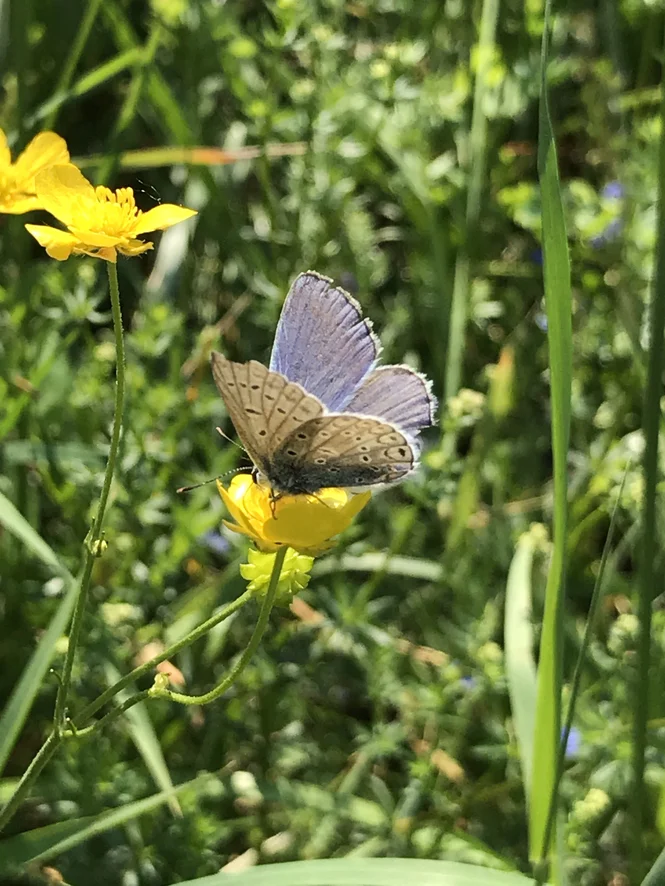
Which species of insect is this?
Polyommatus icarus
